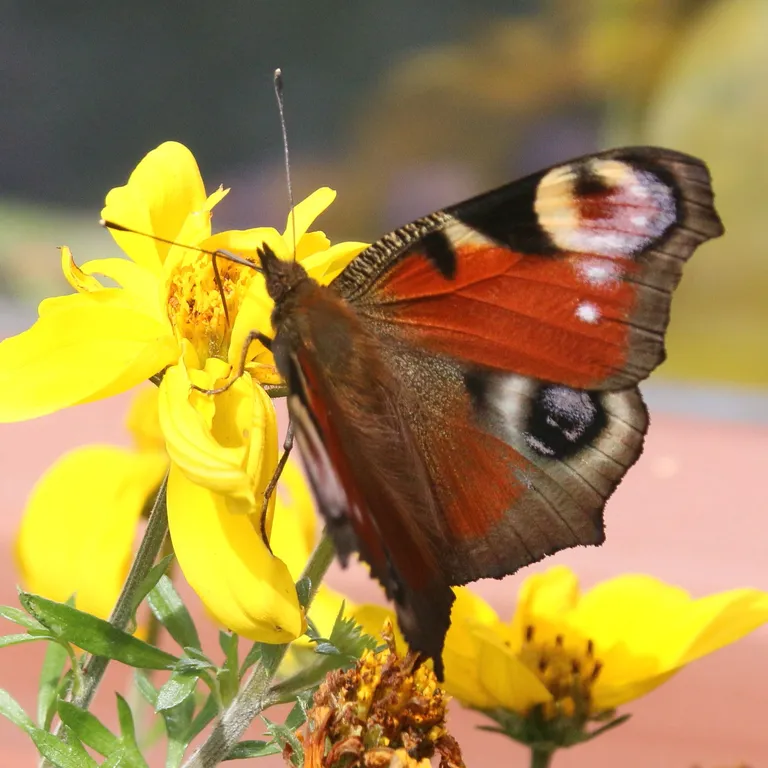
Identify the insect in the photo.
Aglais io
